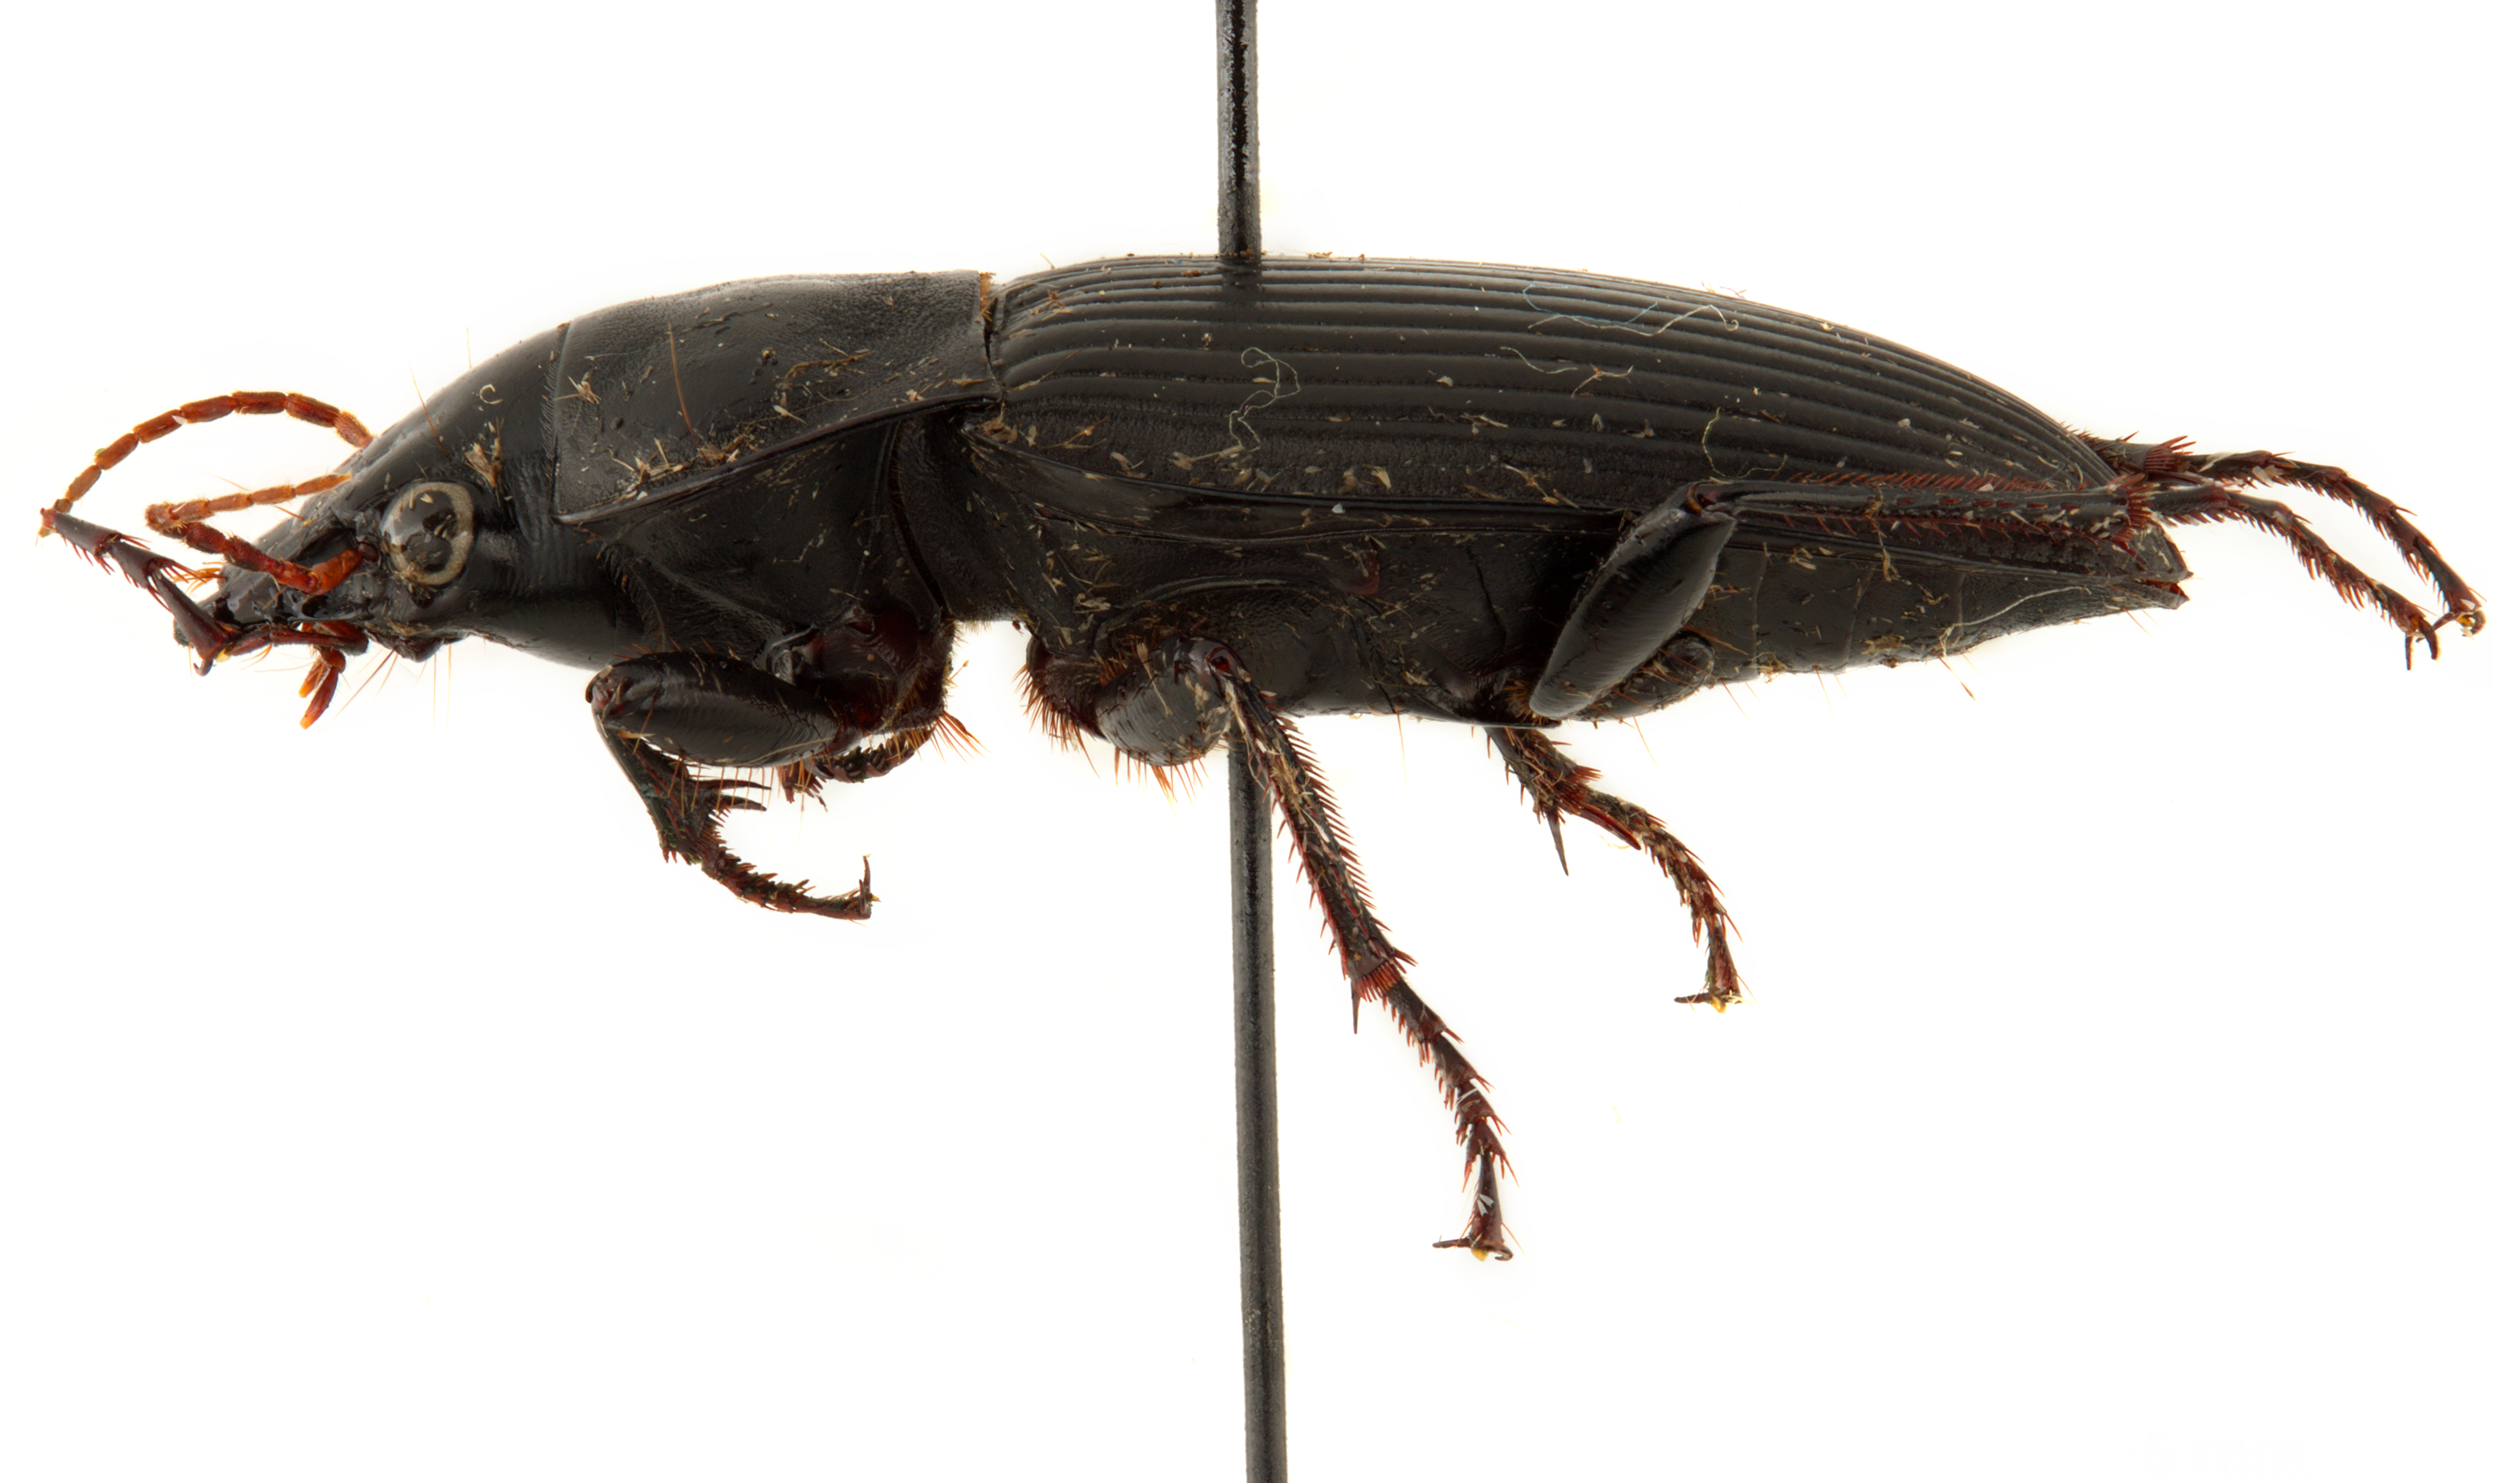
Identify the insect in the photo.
Harpalus caliginosus
